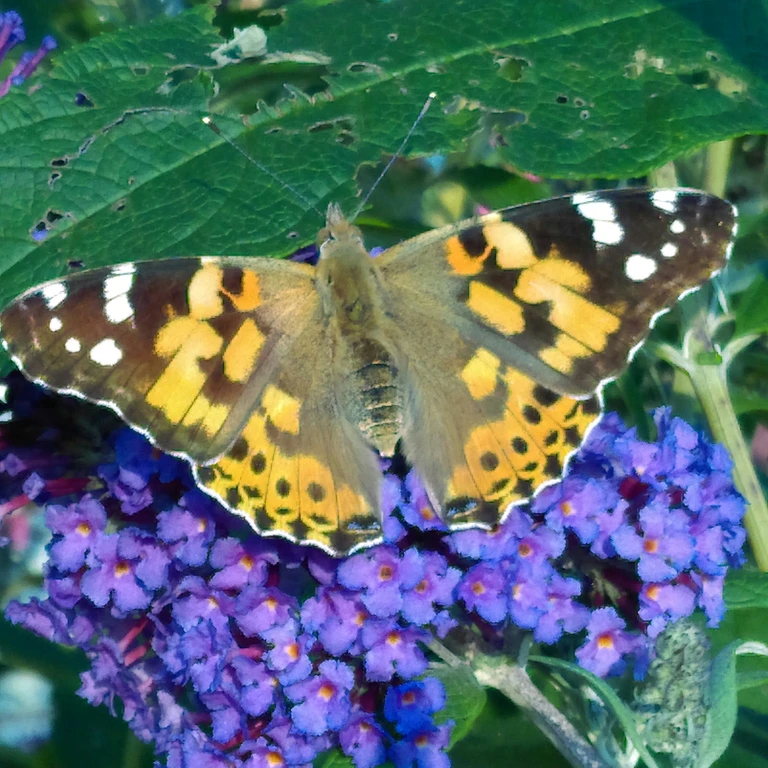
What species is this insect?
Vanessa cardui
